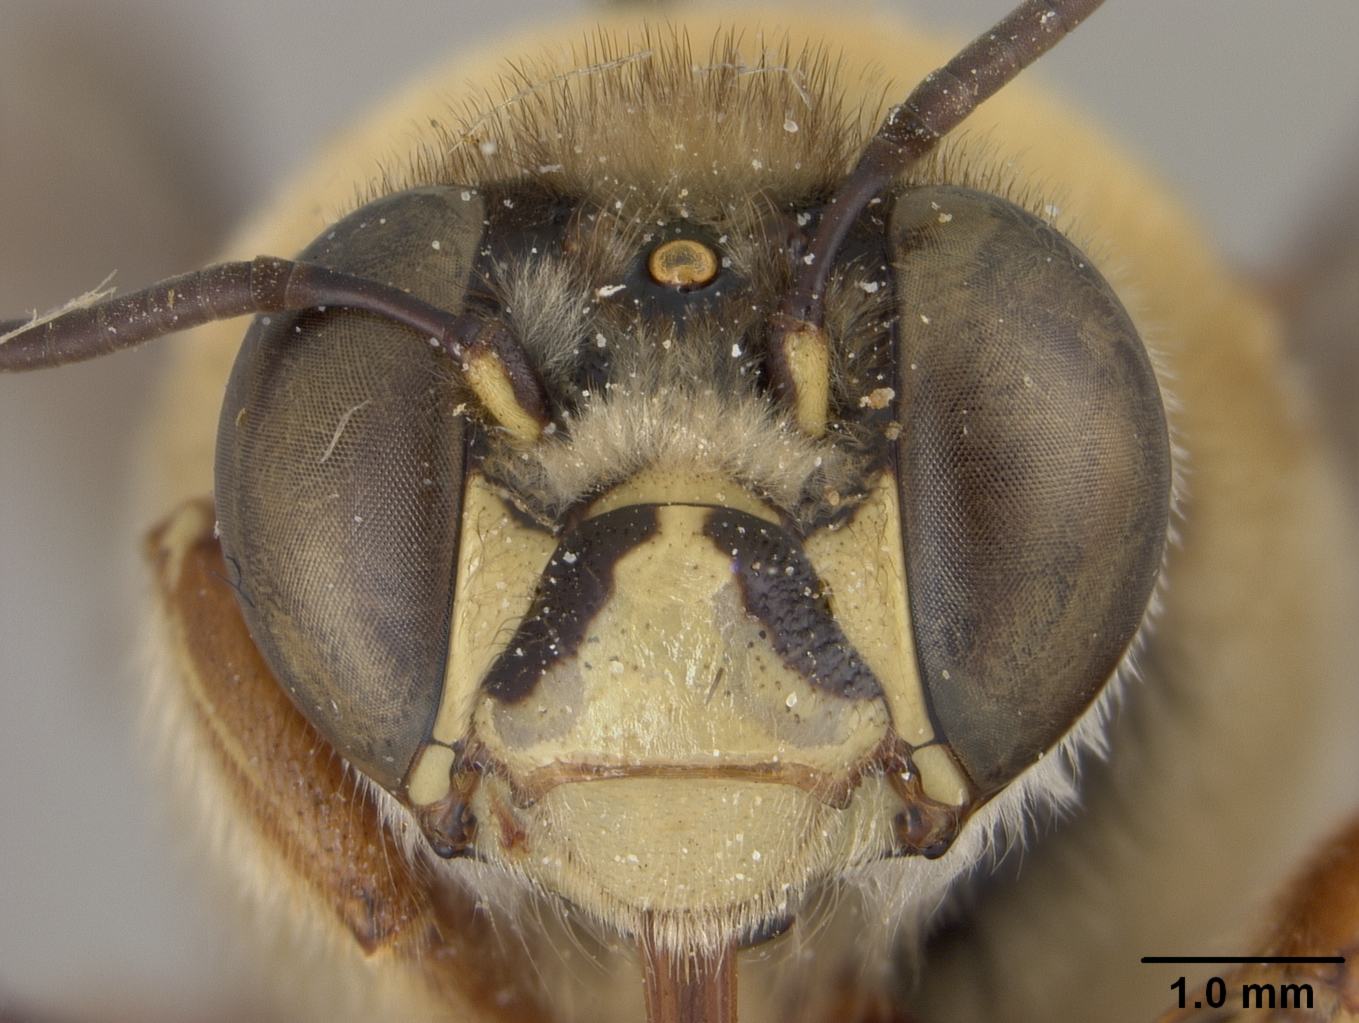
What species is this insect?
Centris inermis
